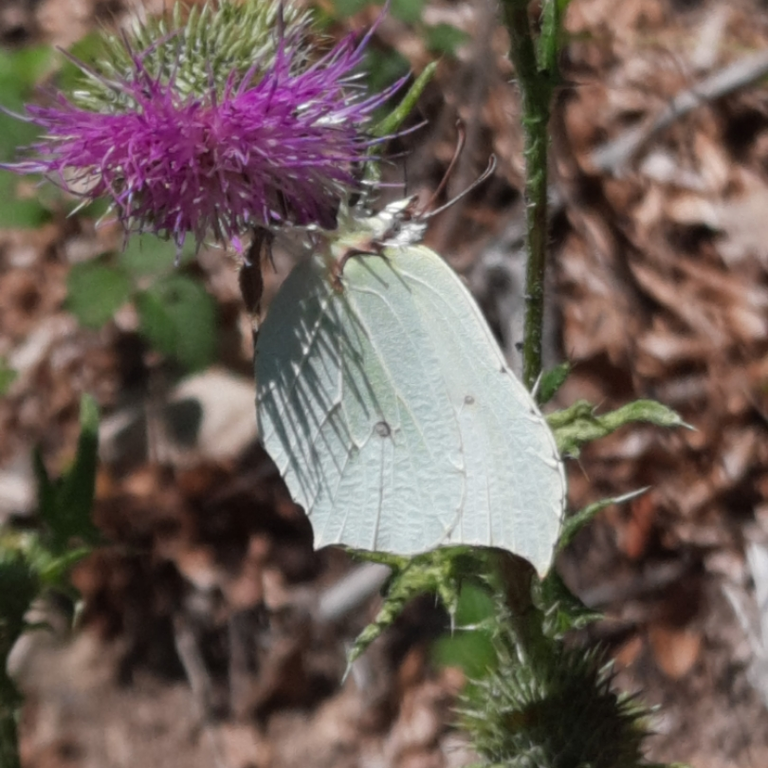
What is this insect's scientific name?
Gonepteryx rhamni
